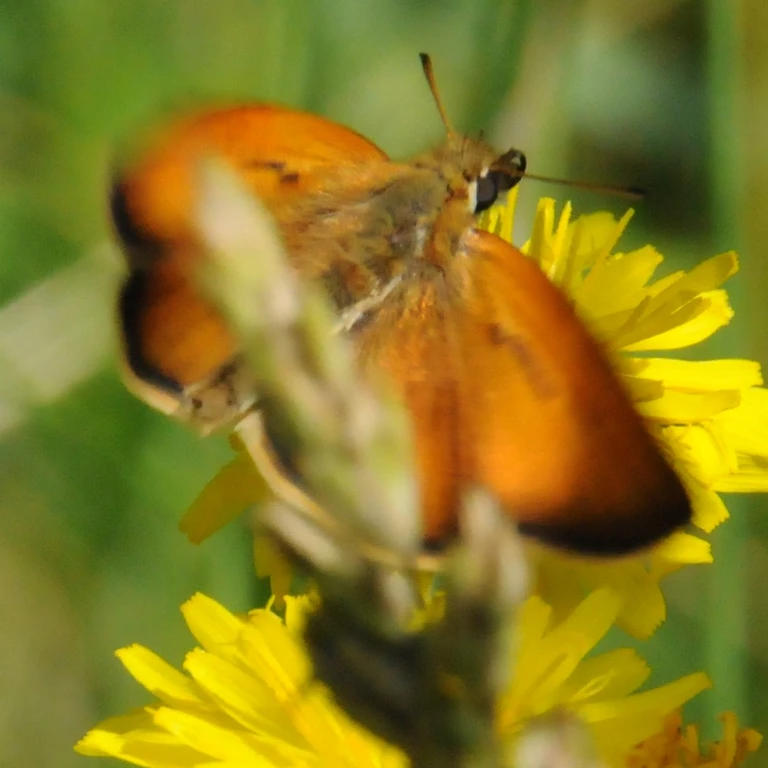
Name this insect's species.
Thymelicus lineola
